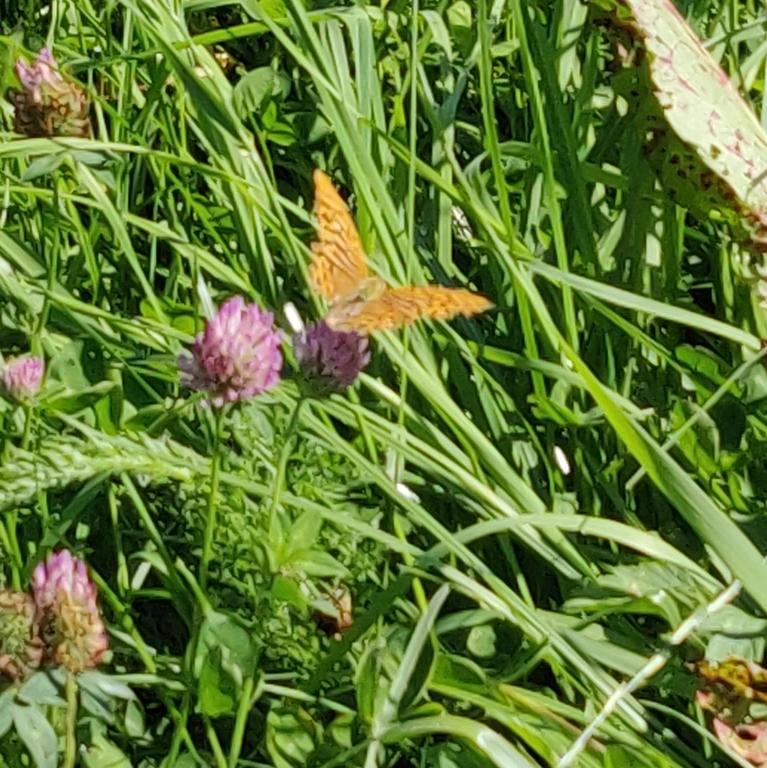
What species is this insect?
Argynnis paphia
